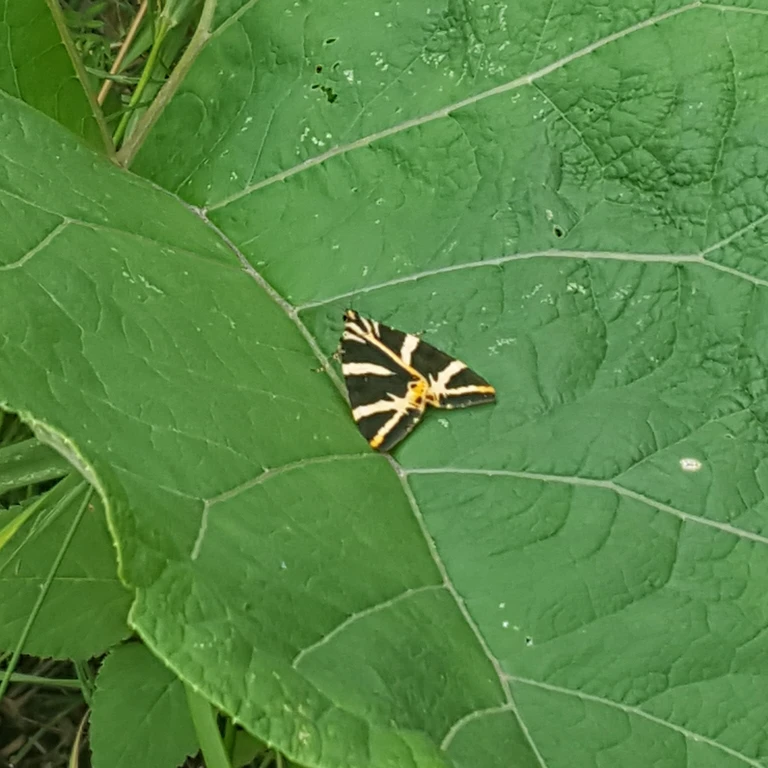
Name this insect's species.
Euplagia quadripunctaria
